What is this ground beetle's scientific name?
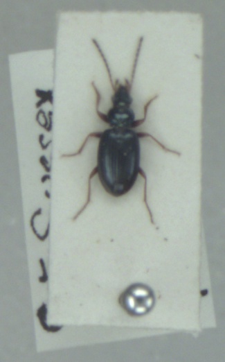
Bembidion deletum
